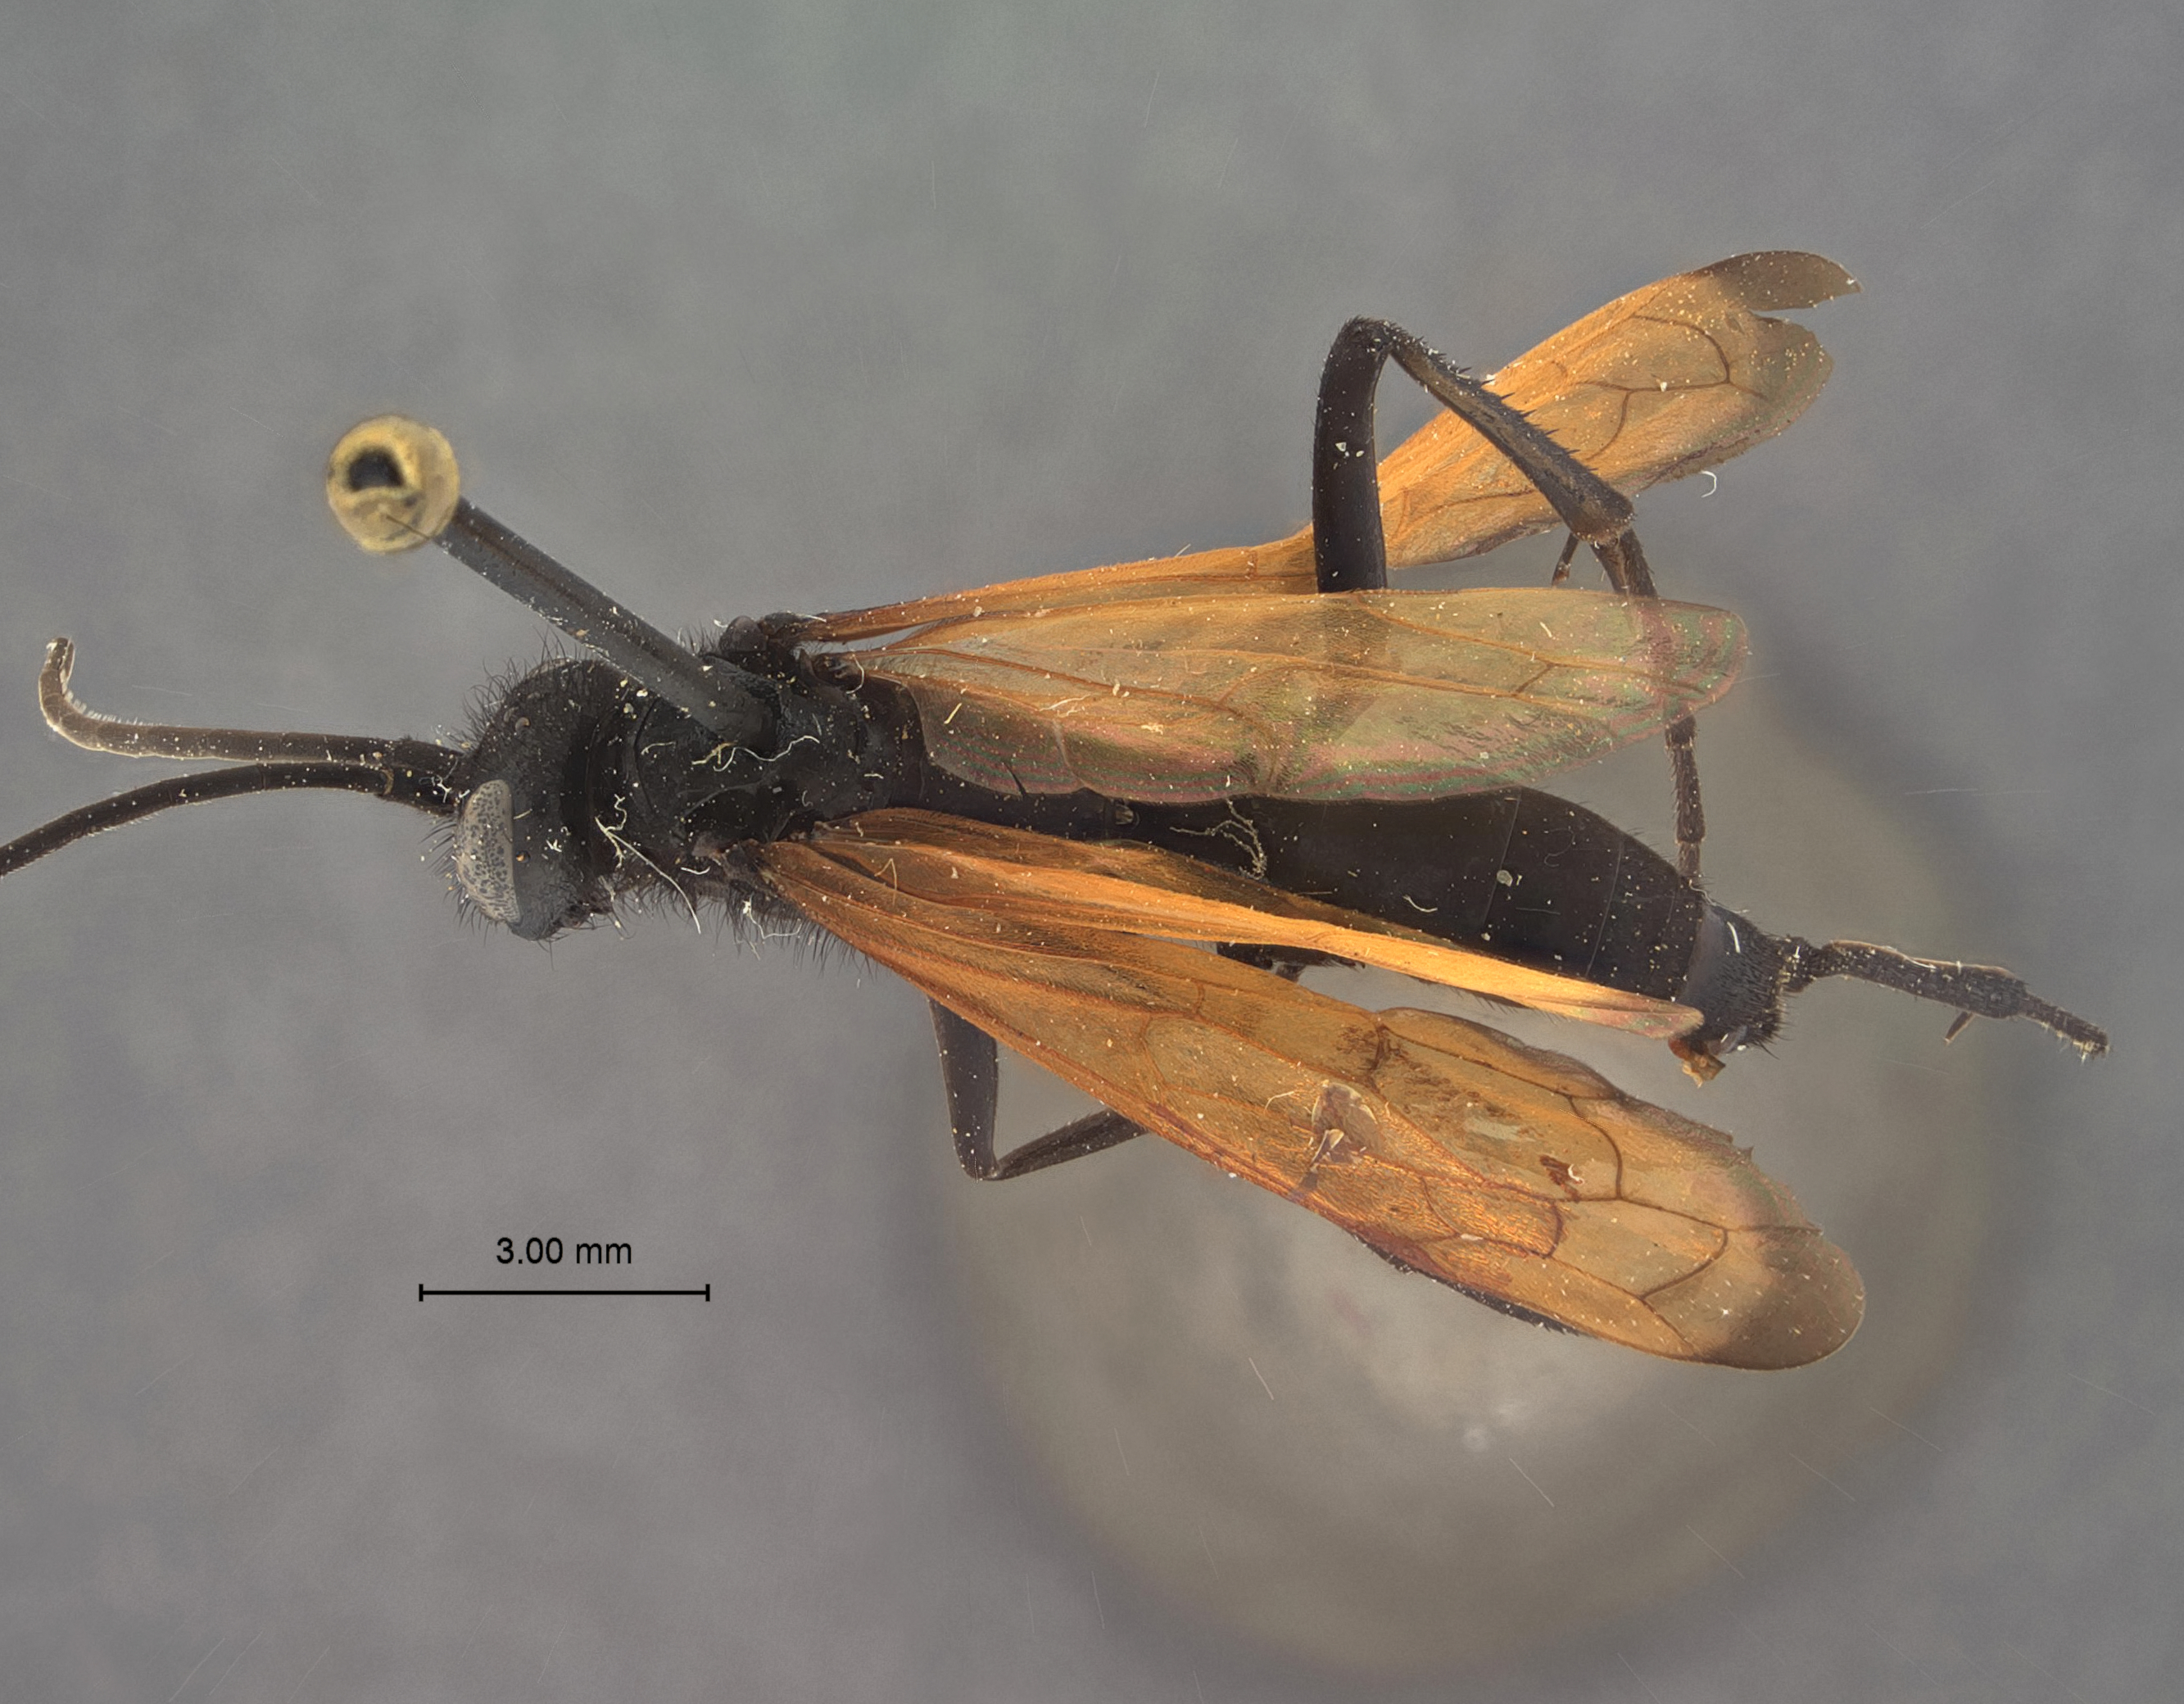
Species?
Priocnessus lineatus
